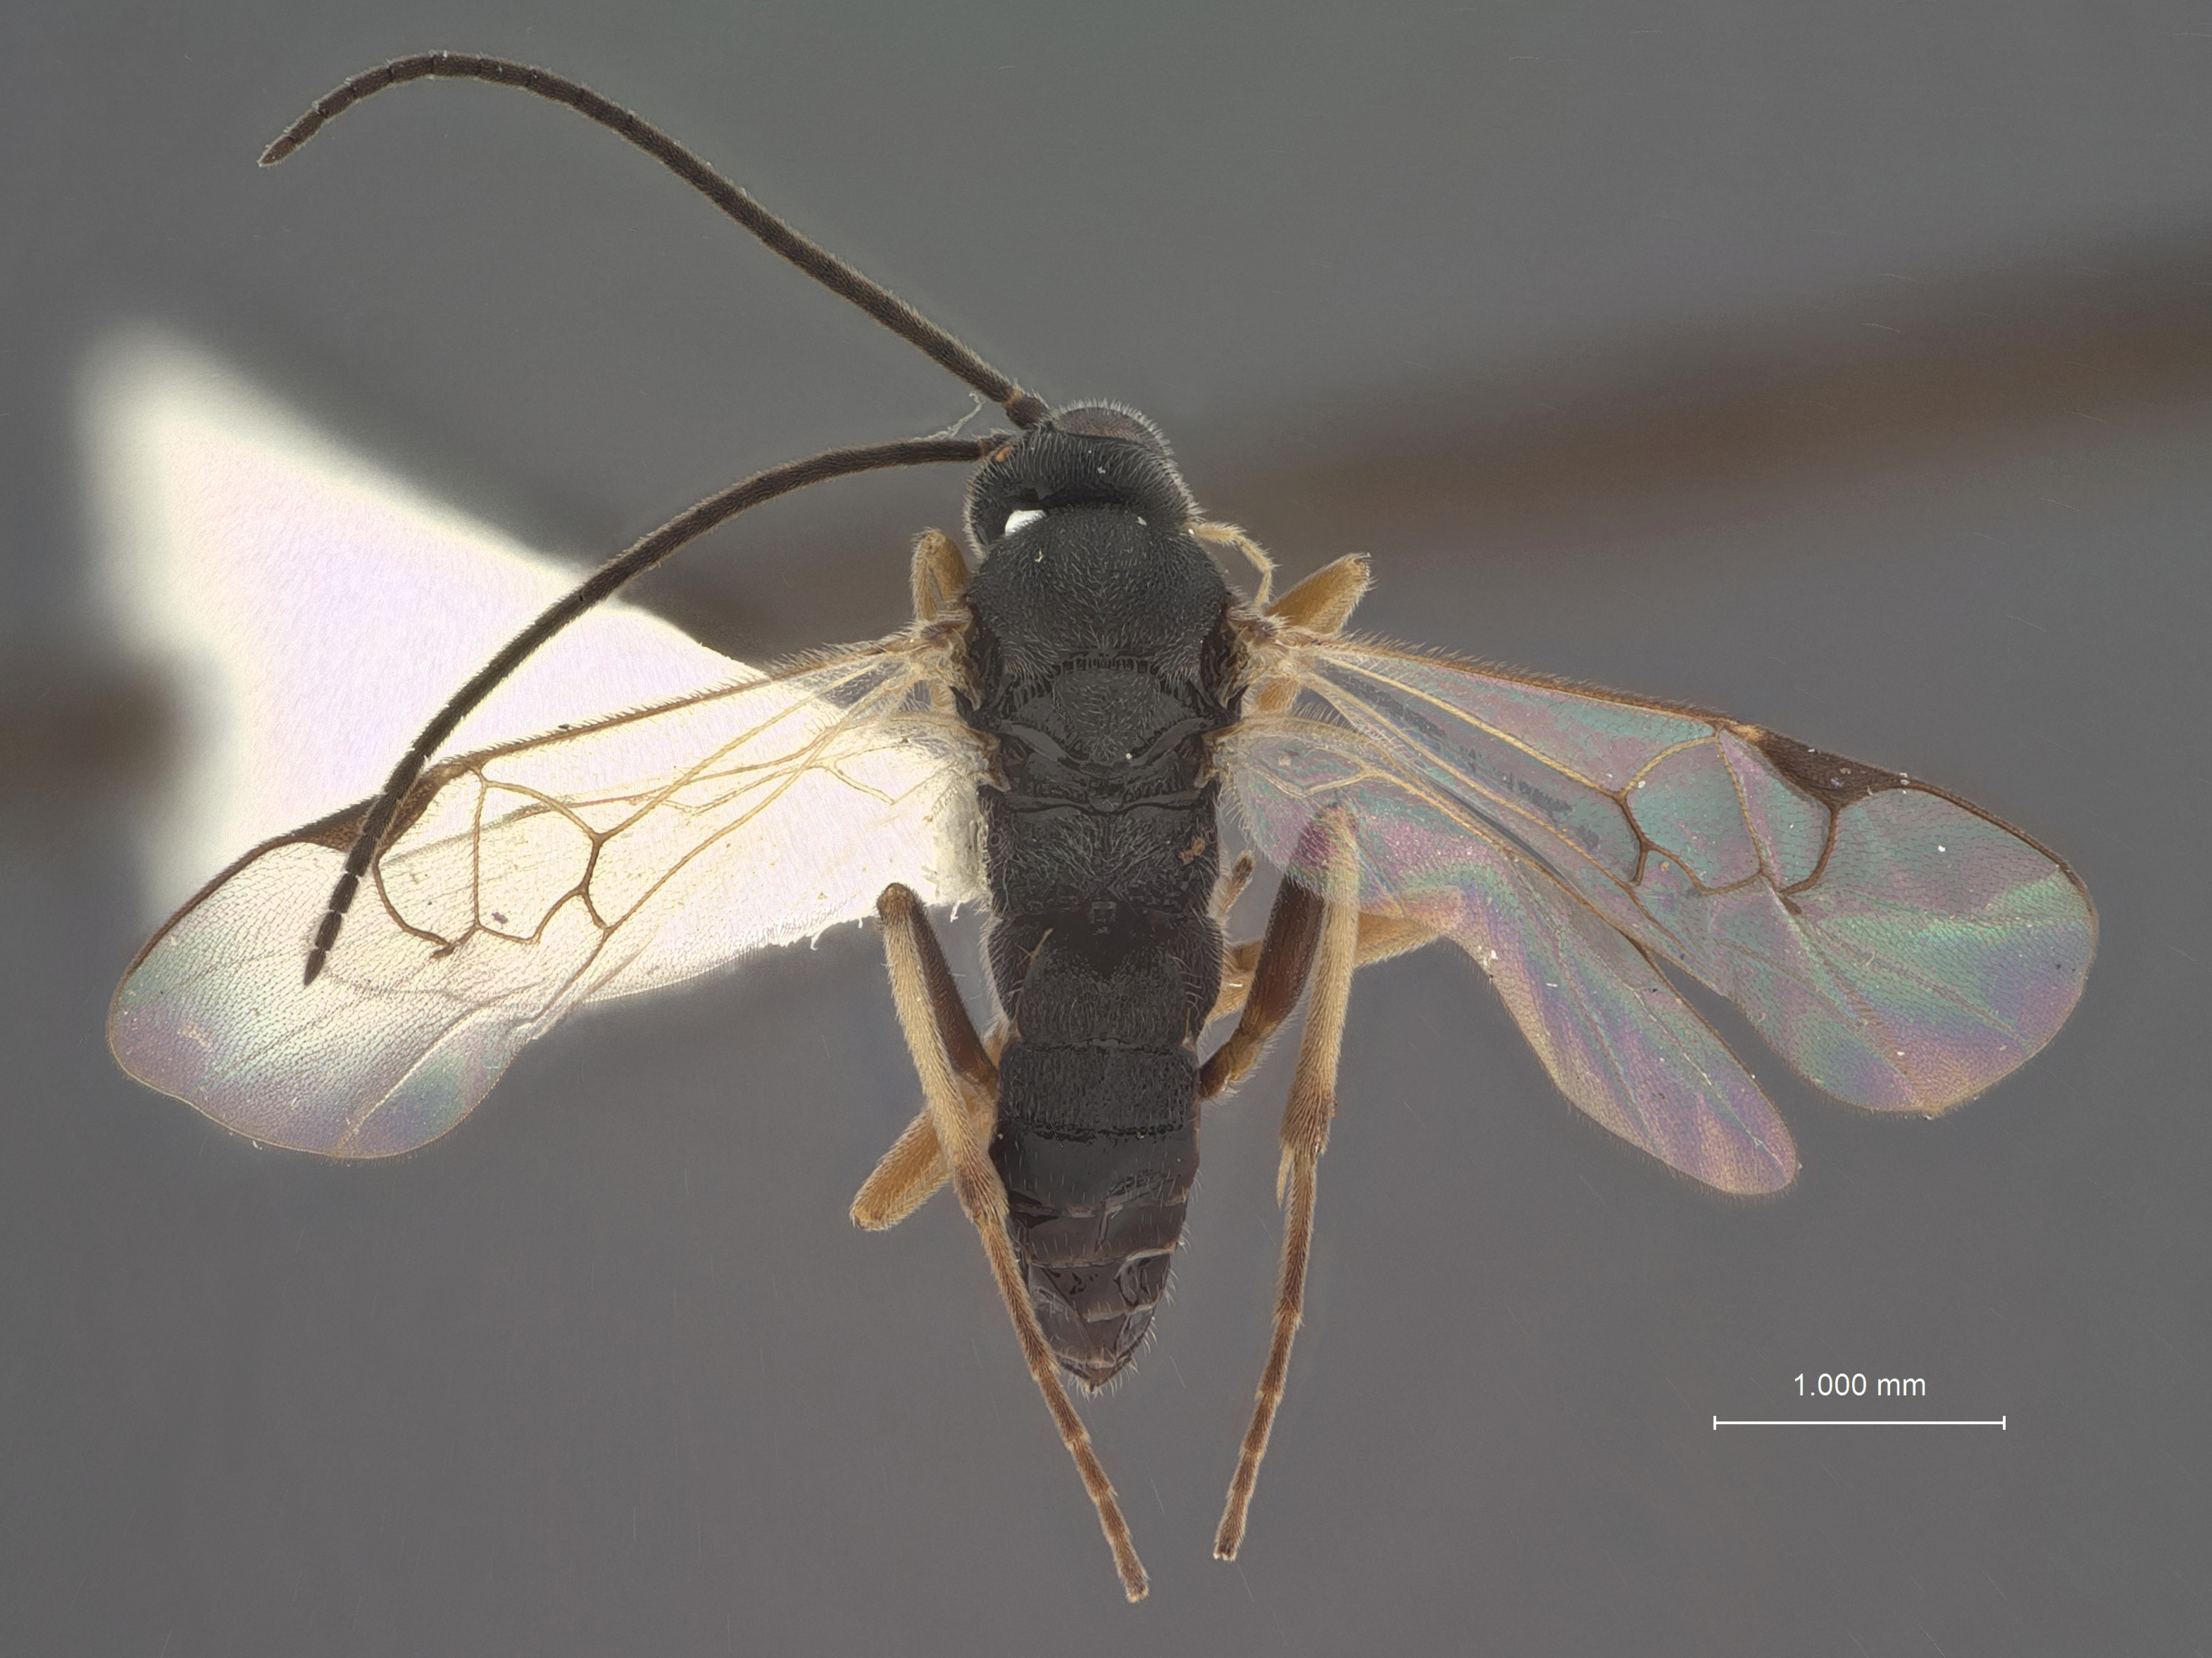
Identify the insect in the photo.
Apanteles kraussi
